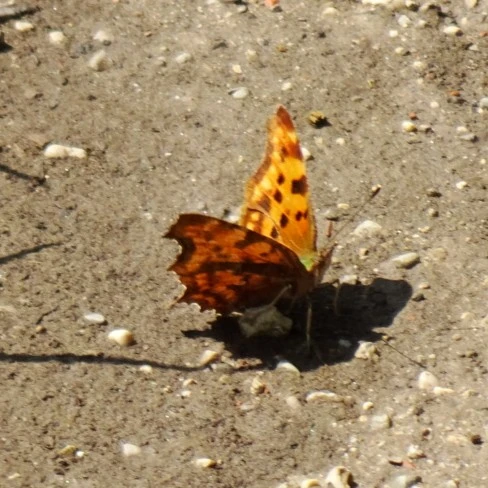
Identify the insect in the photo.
Polygonia c-album
